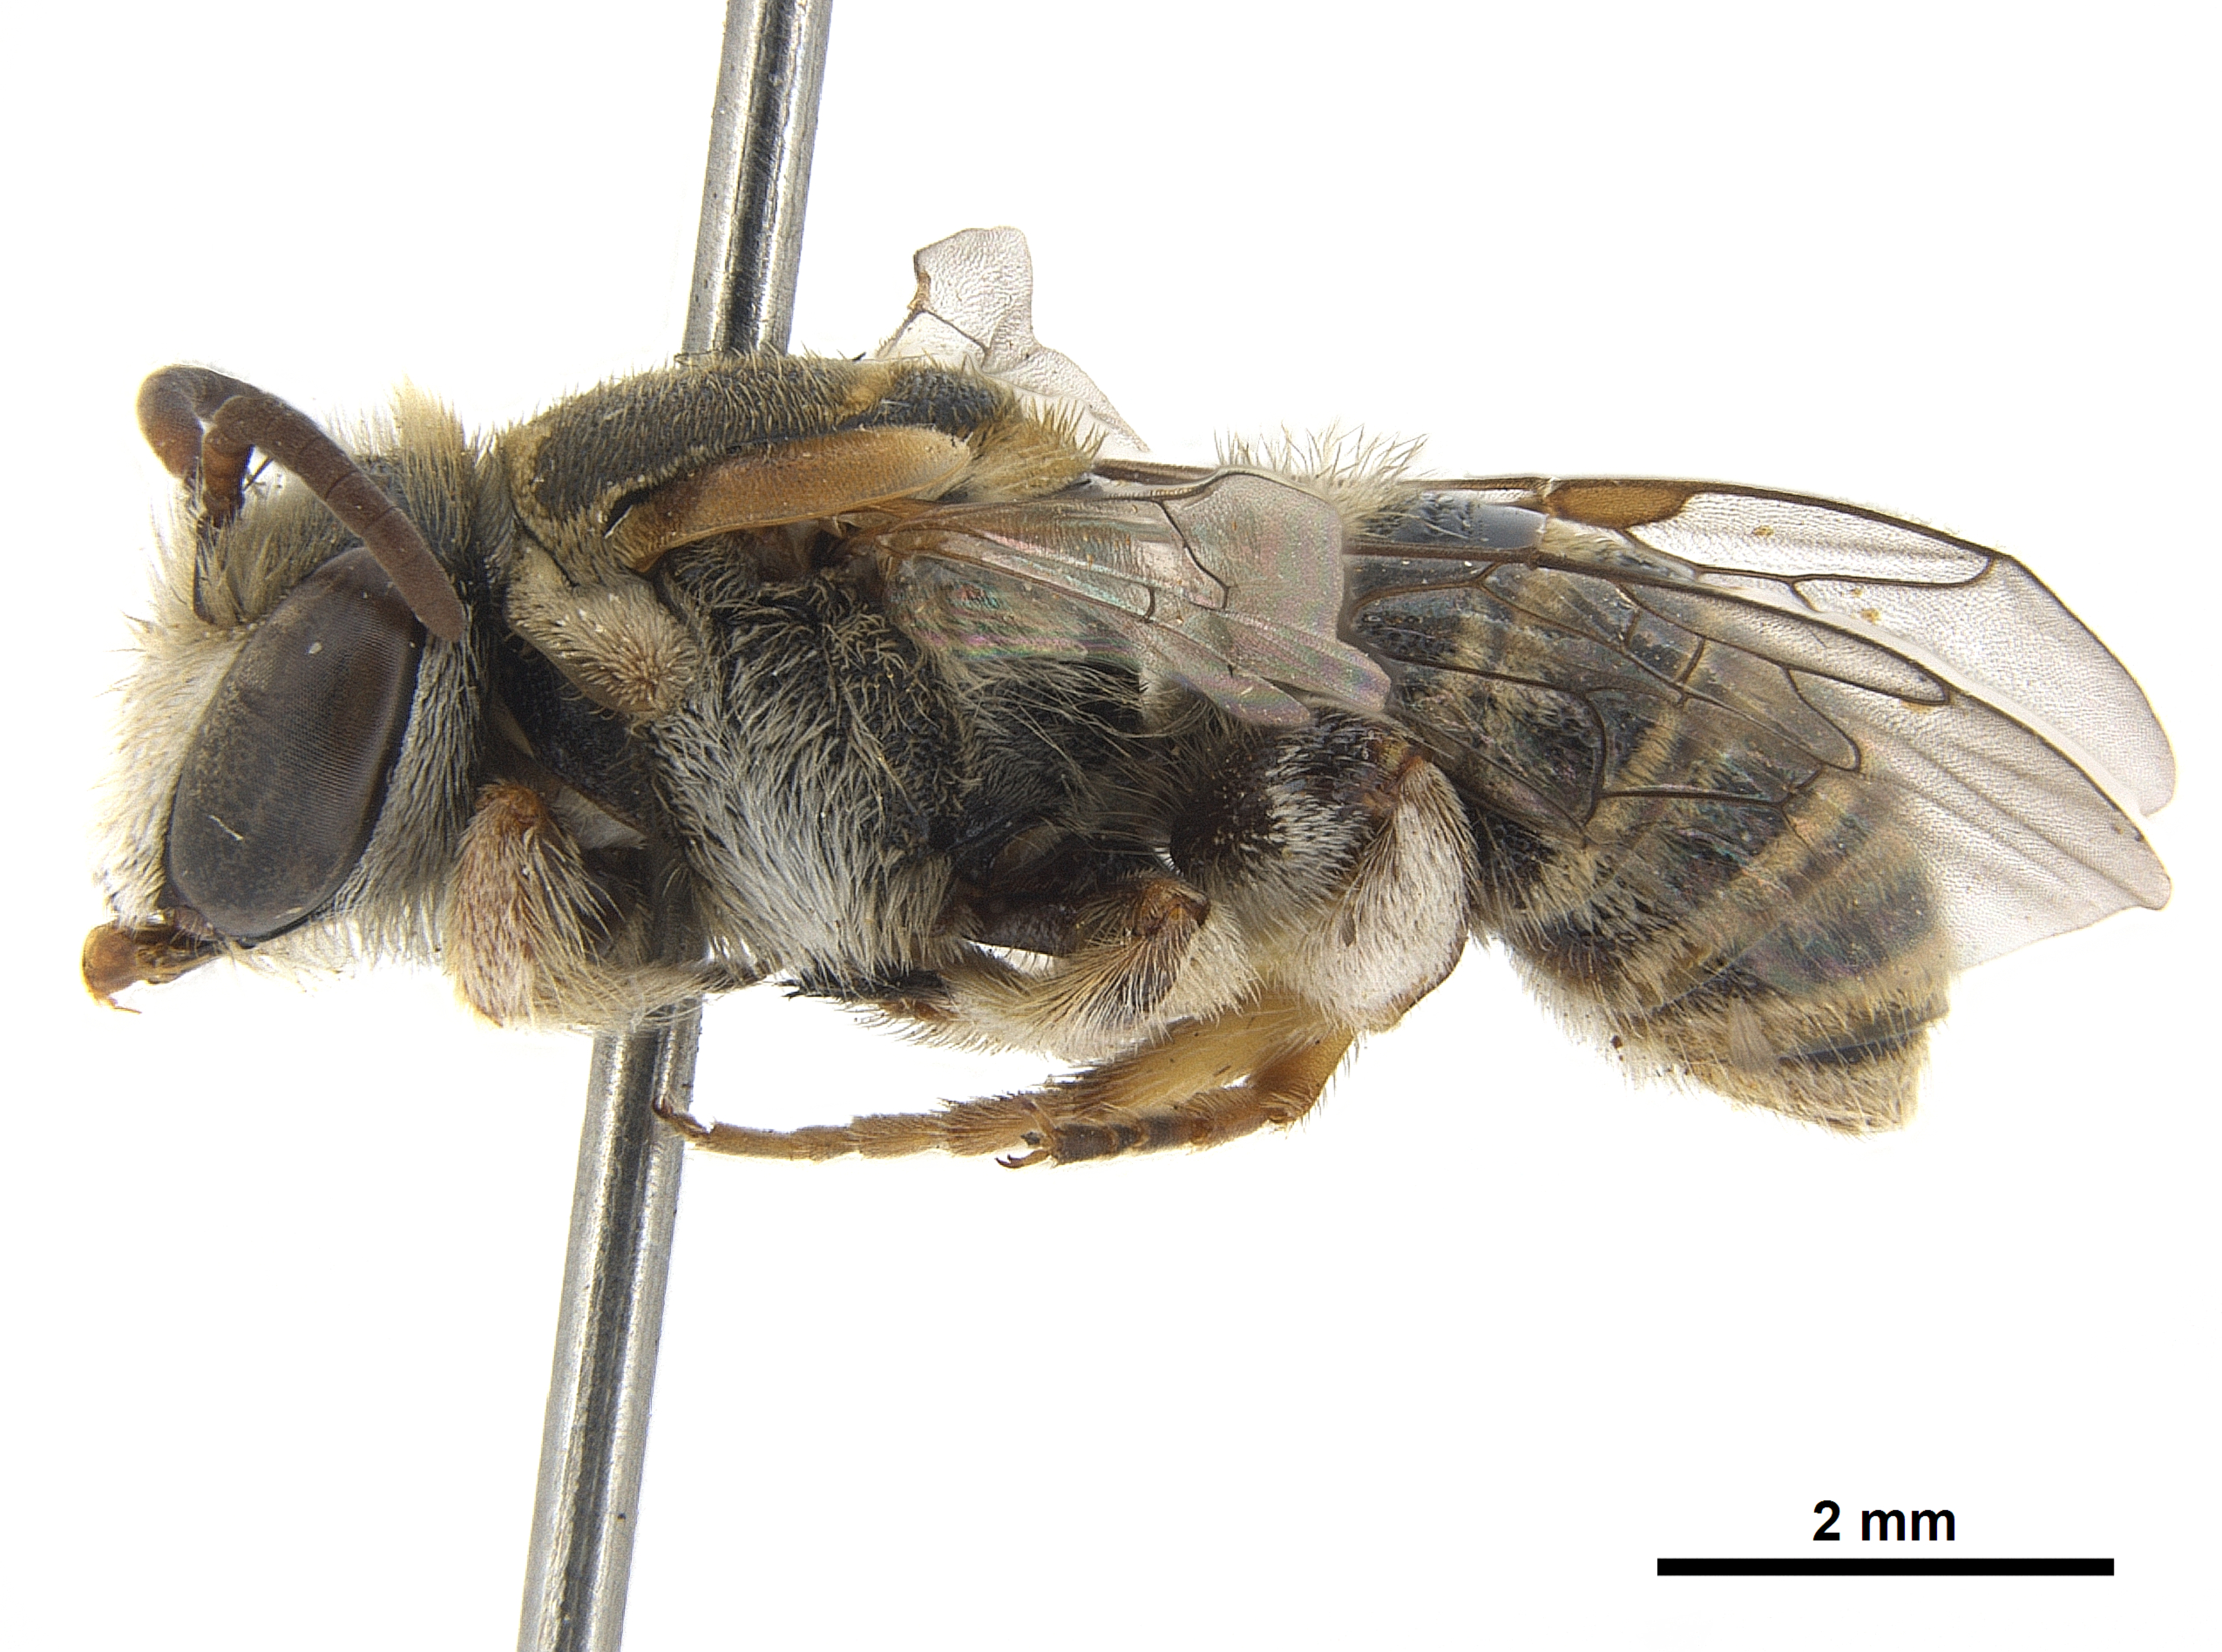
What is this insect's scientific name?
Pseudapis anthidioides
